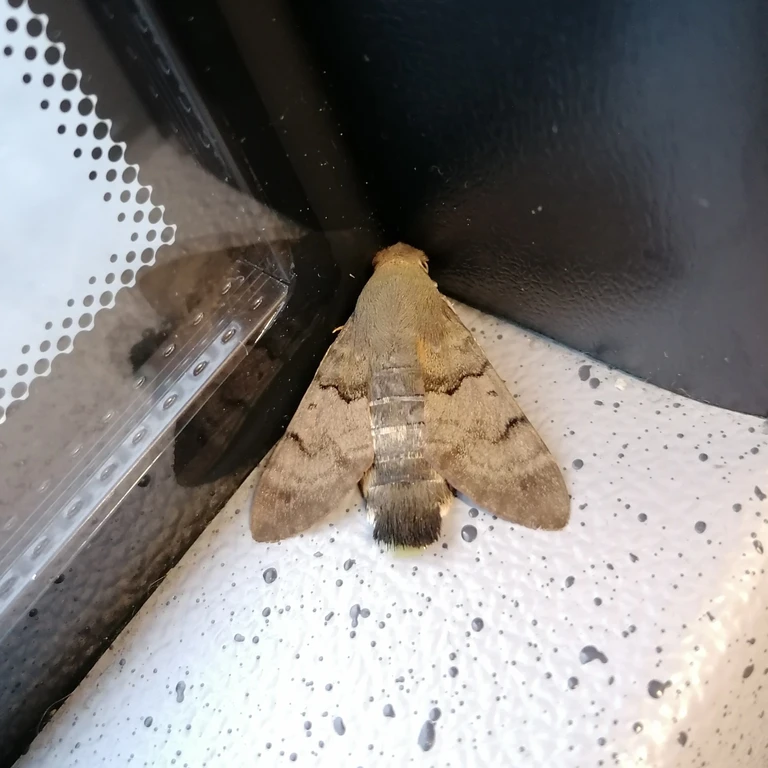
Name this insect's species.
Macroglossum stellatarum
